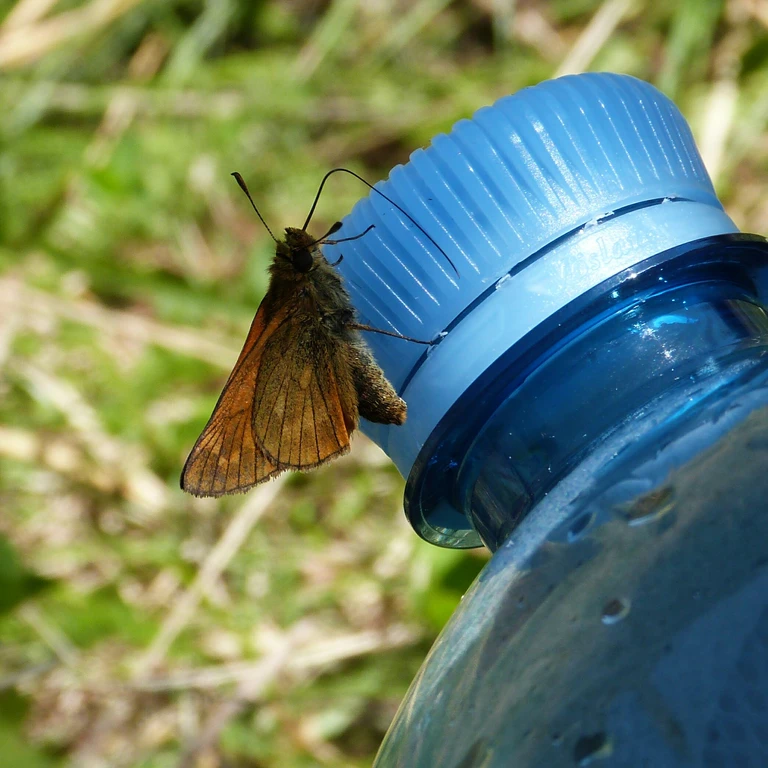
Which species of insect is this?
Ochlodes sylvanus (also Ochlodes venata)
